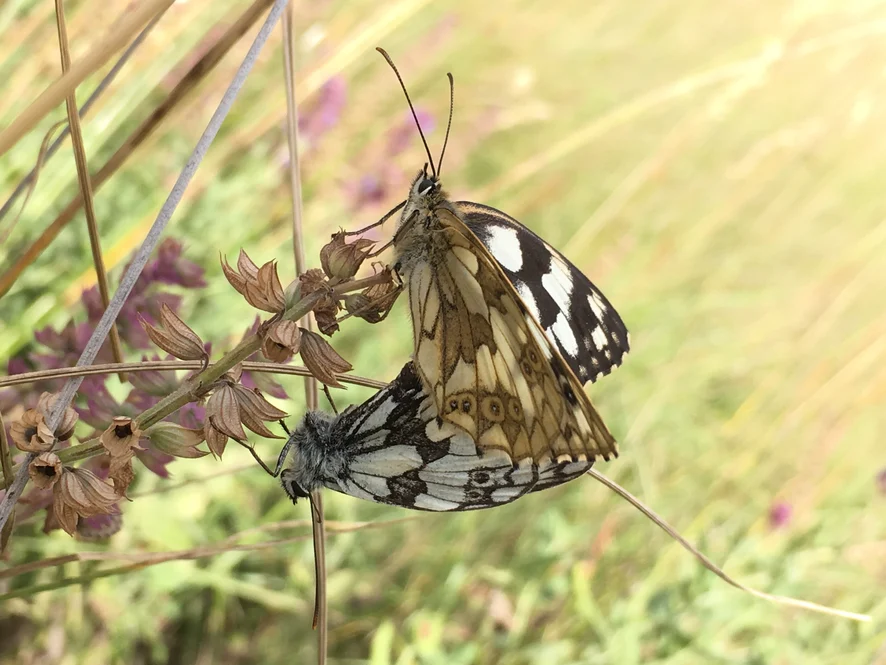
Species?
Melanargia galathea
